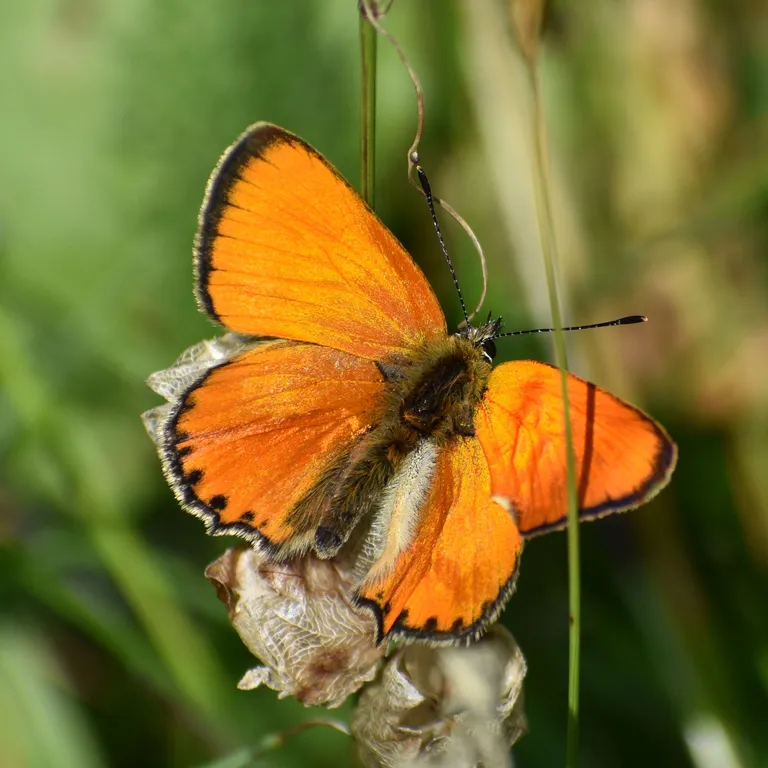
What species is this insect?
Lycaena virgaureae
